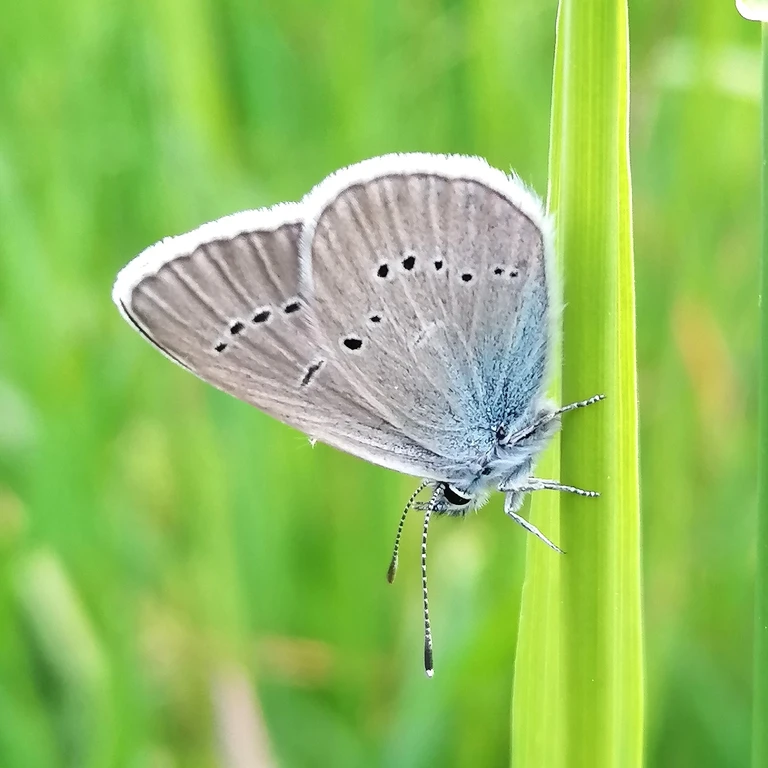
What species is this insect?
Cyaniris semiargus
